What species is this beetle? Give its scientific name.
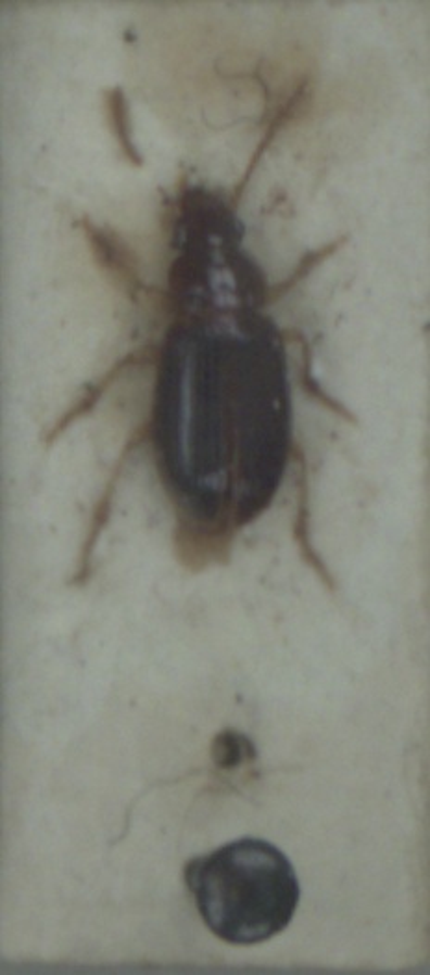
Bradycellus sharpi
